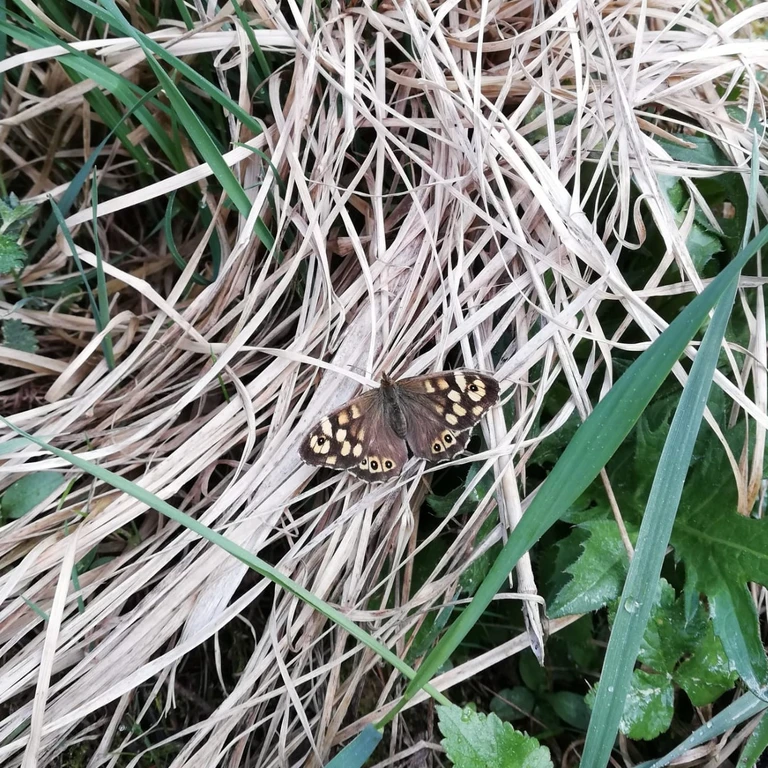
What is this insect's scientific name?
Pararge aegeria
